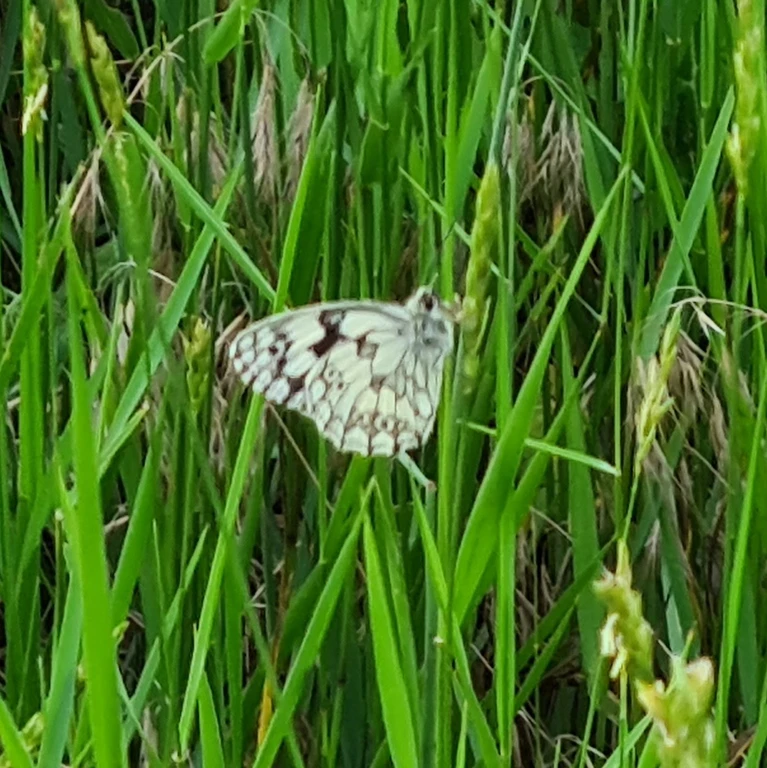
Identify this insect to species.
Melanargia galathea
